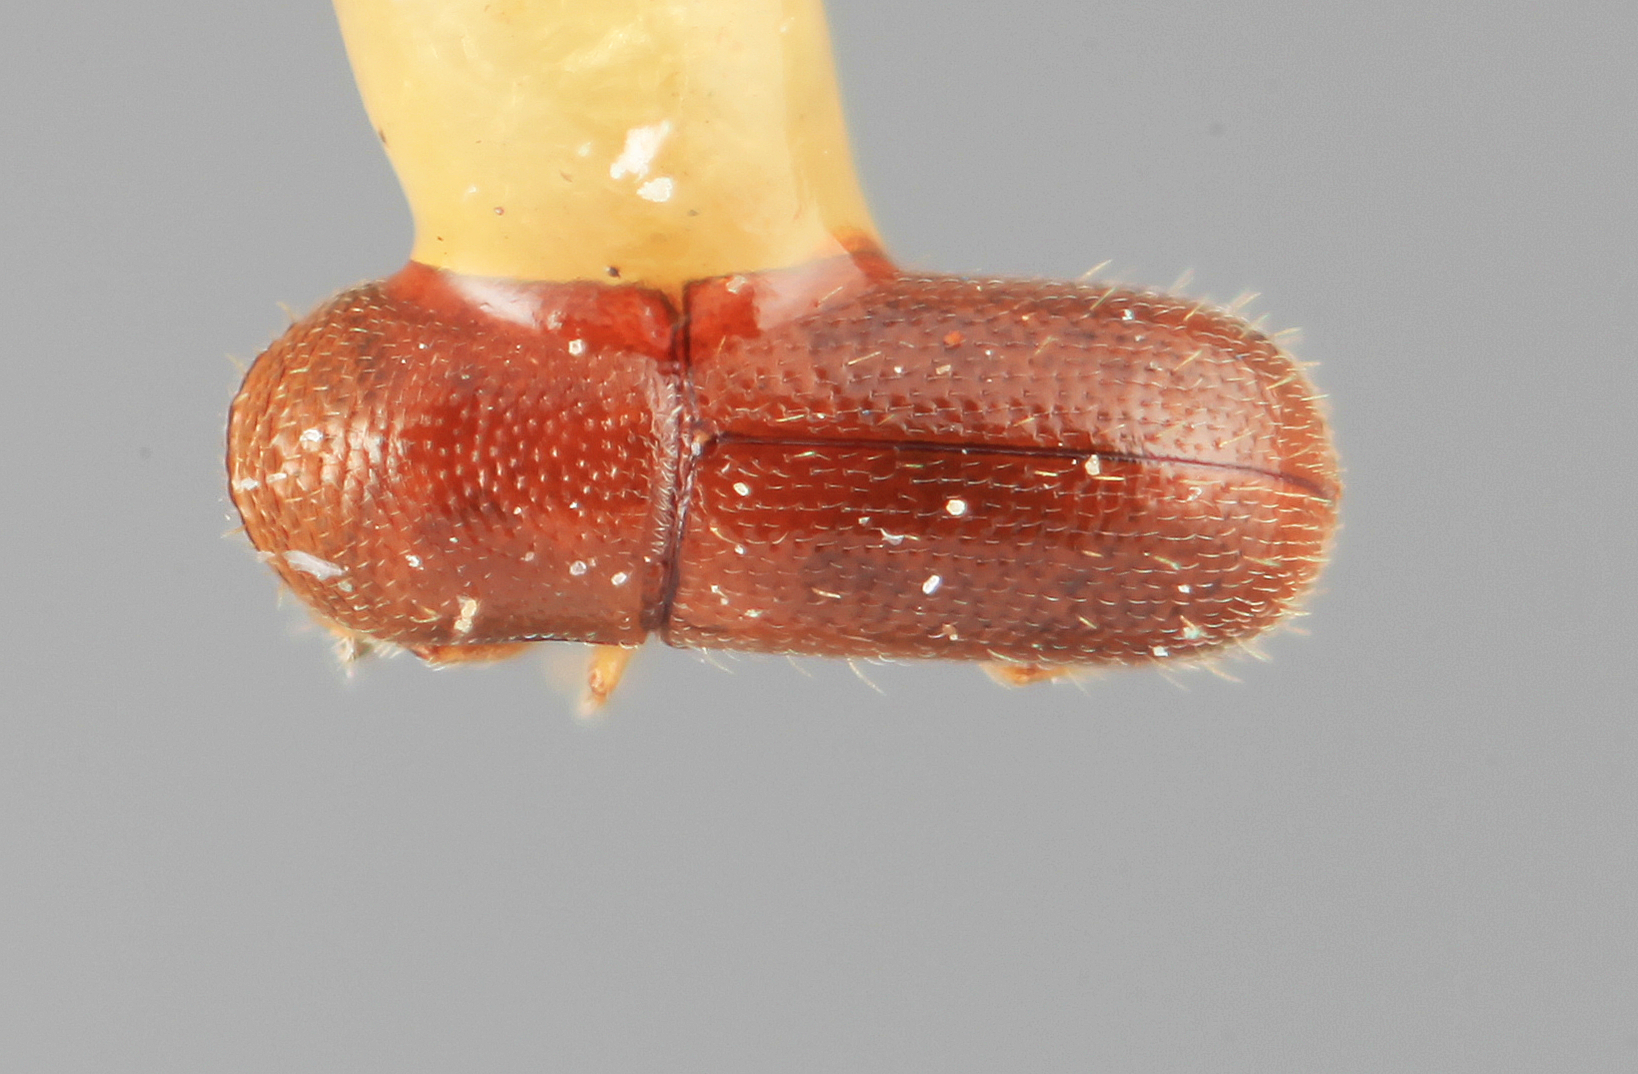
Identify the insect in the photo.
Hexacolus tenuis (also Scolytodes tenuis)
